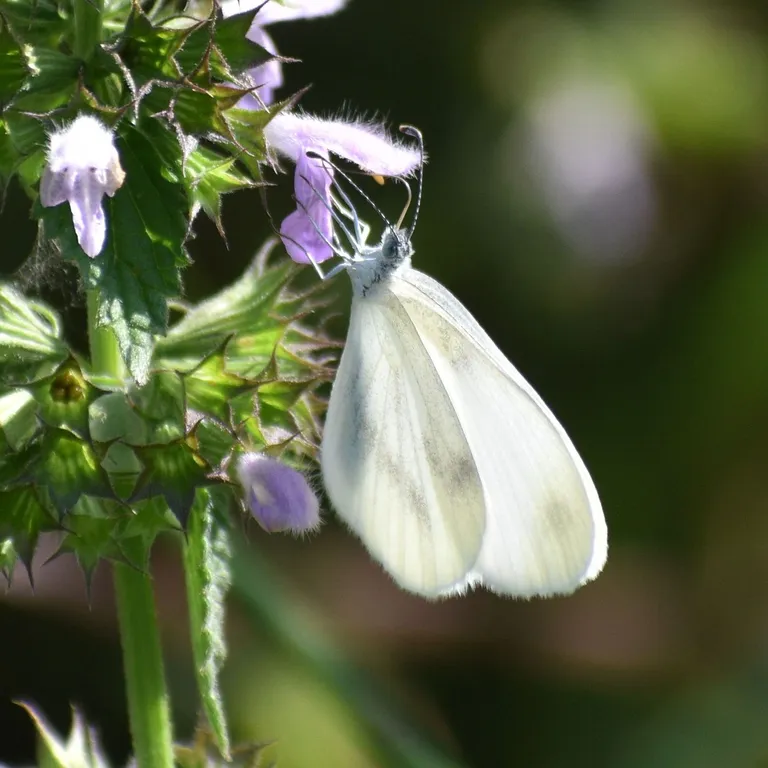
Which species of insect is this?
Leptidea sinapis/juvernica
